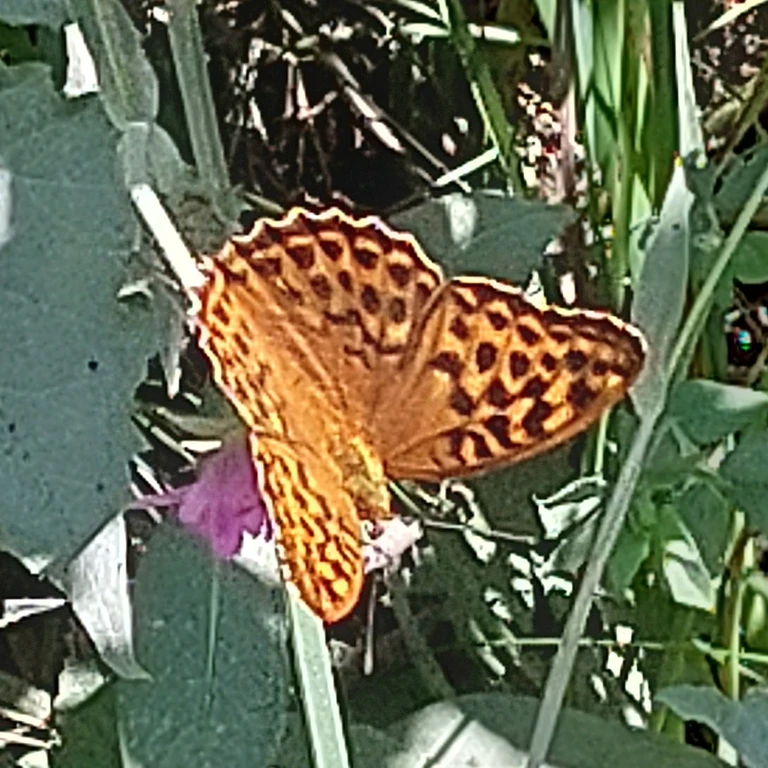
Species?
Argynnis paphia
